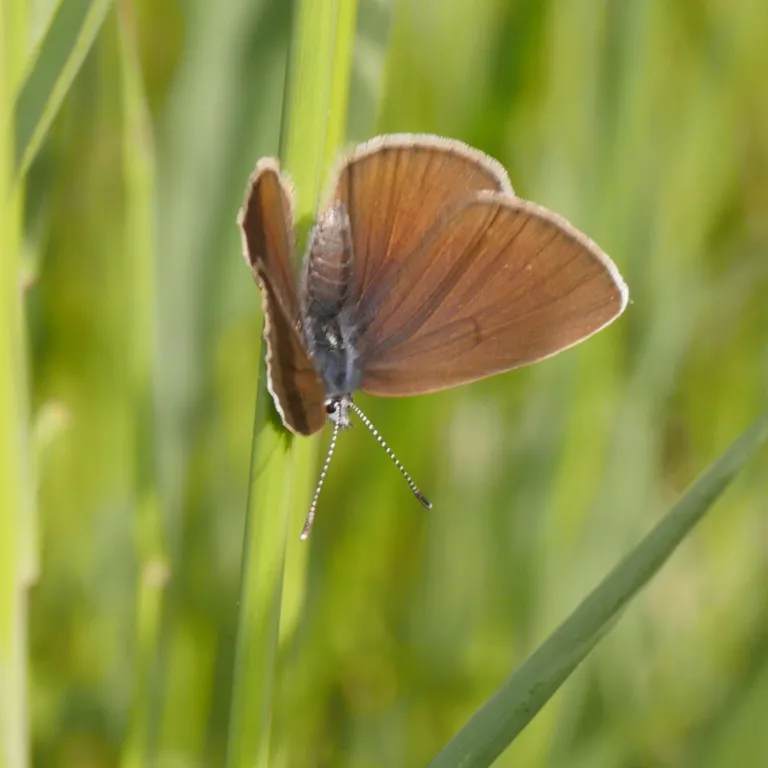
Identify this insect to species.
Cyaniris semiargus
